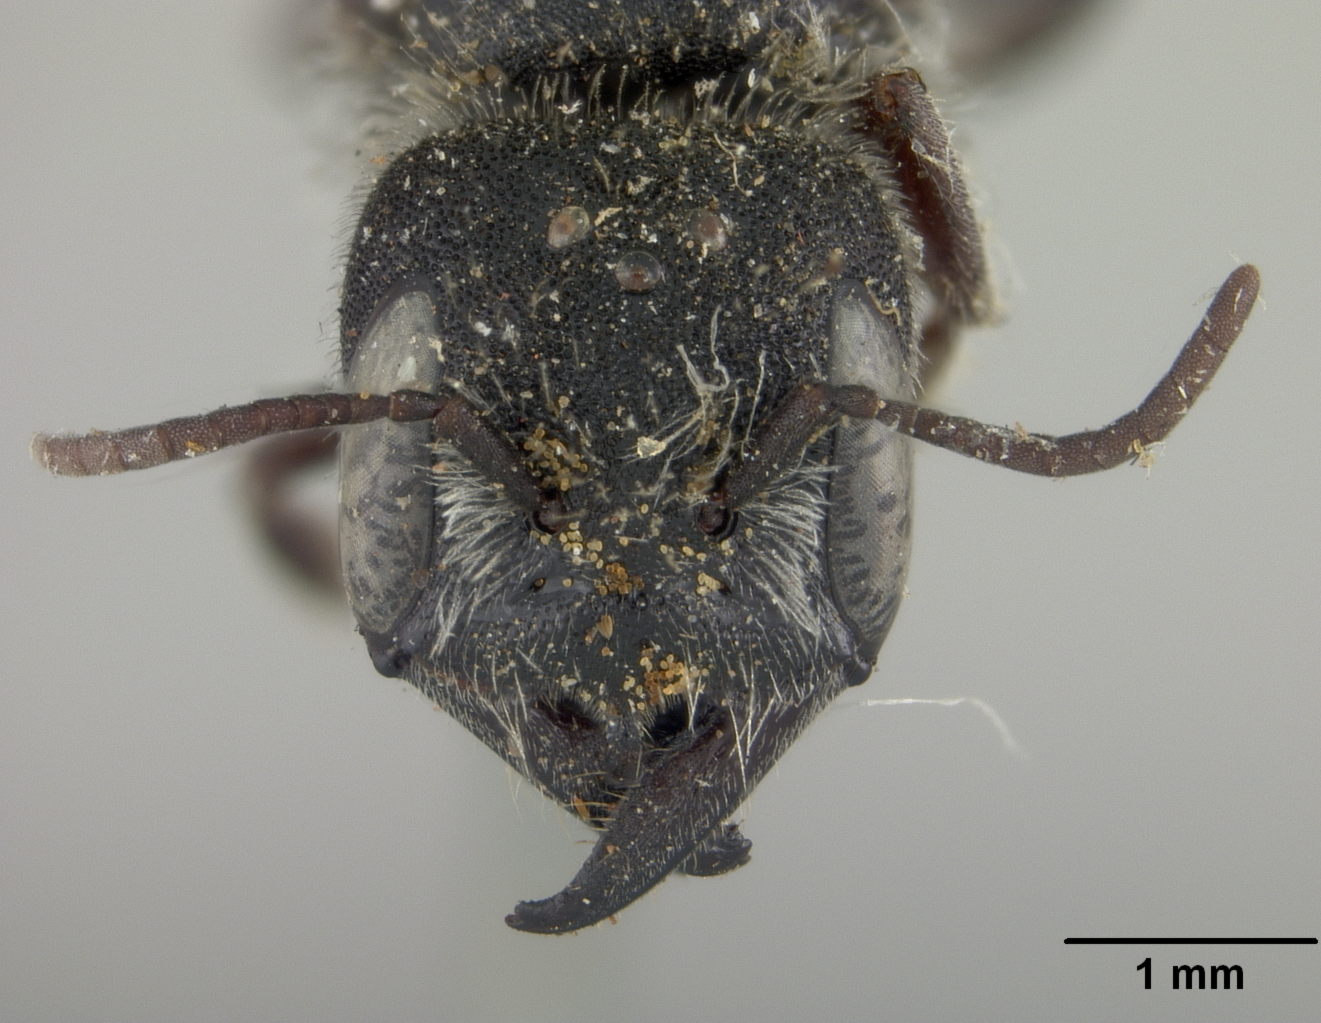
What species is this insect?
Chelynia rubifloris
